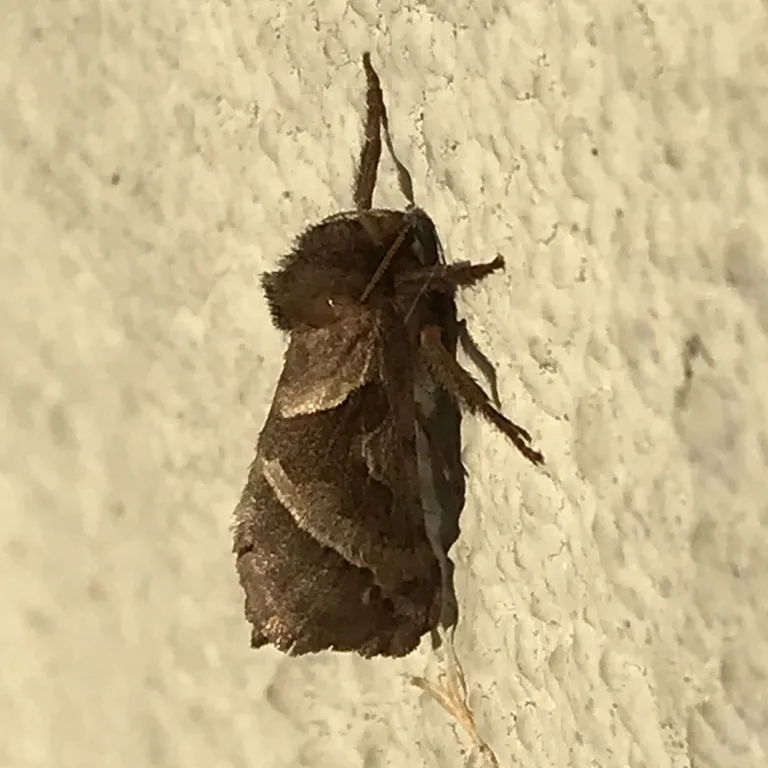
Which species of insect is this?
Triodia sylvina
